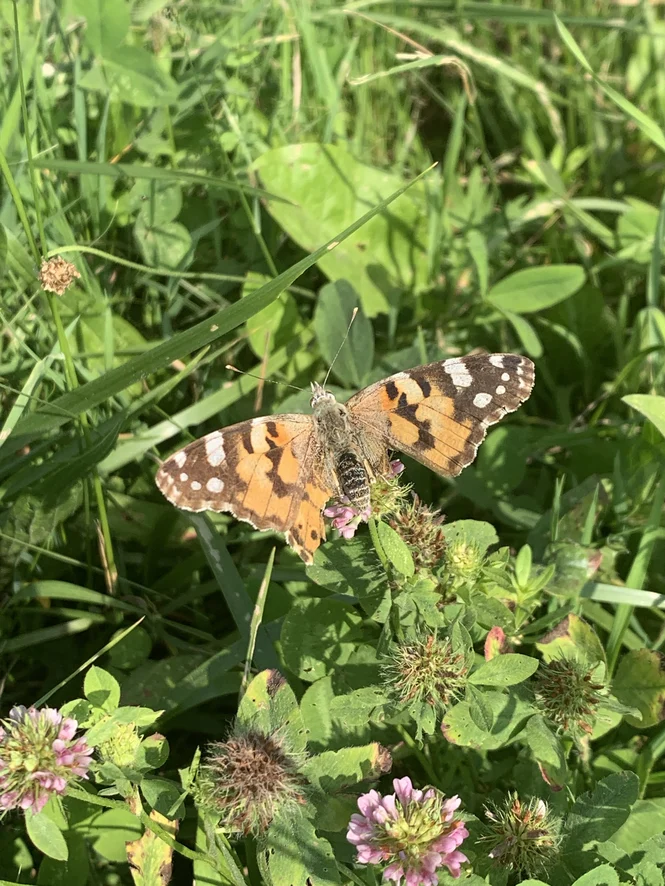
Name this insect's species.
Vanessa cardui
